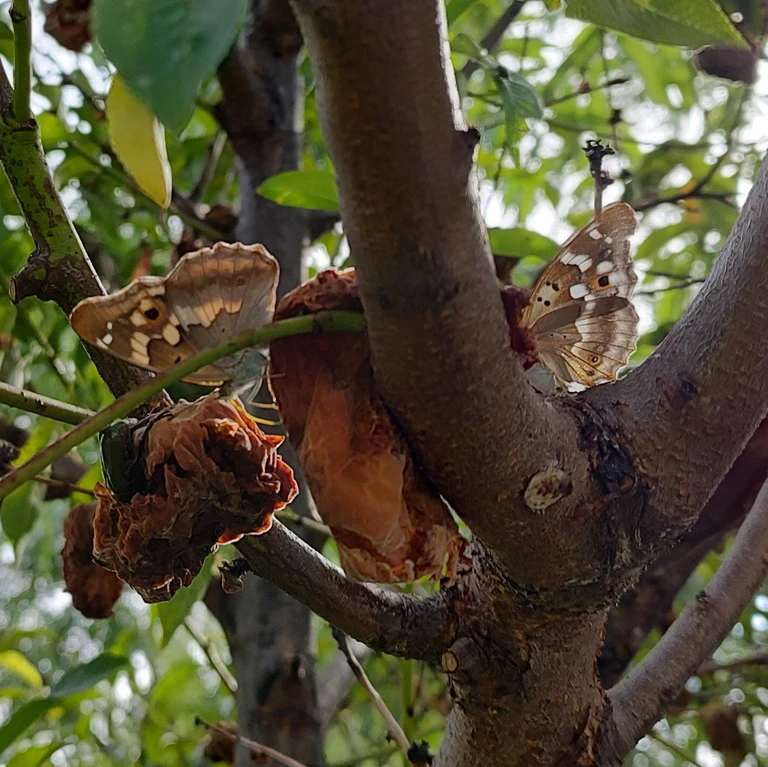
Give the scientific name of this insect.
Apatura ilia
